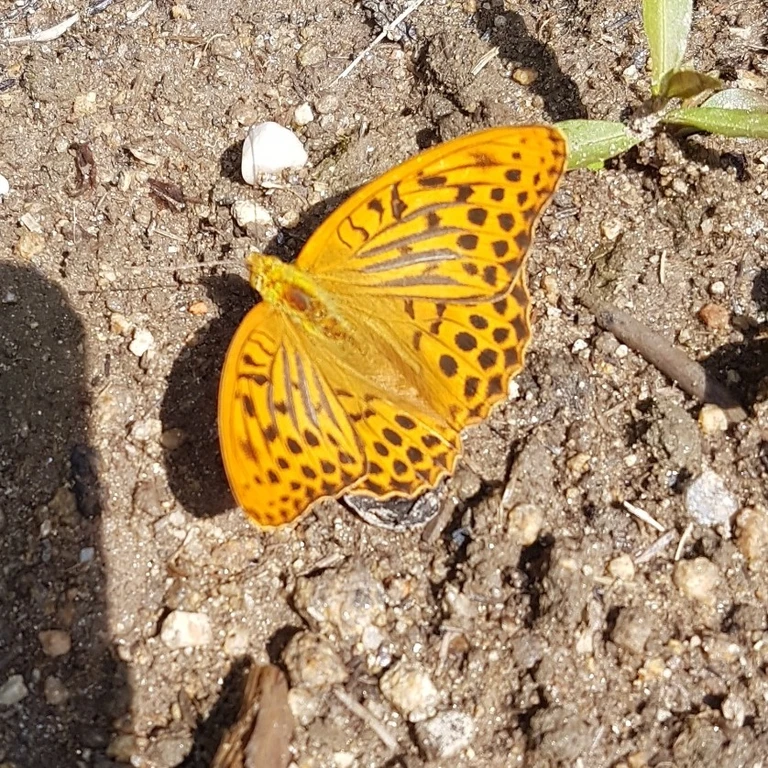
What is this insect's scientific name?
Argynnis paphia
